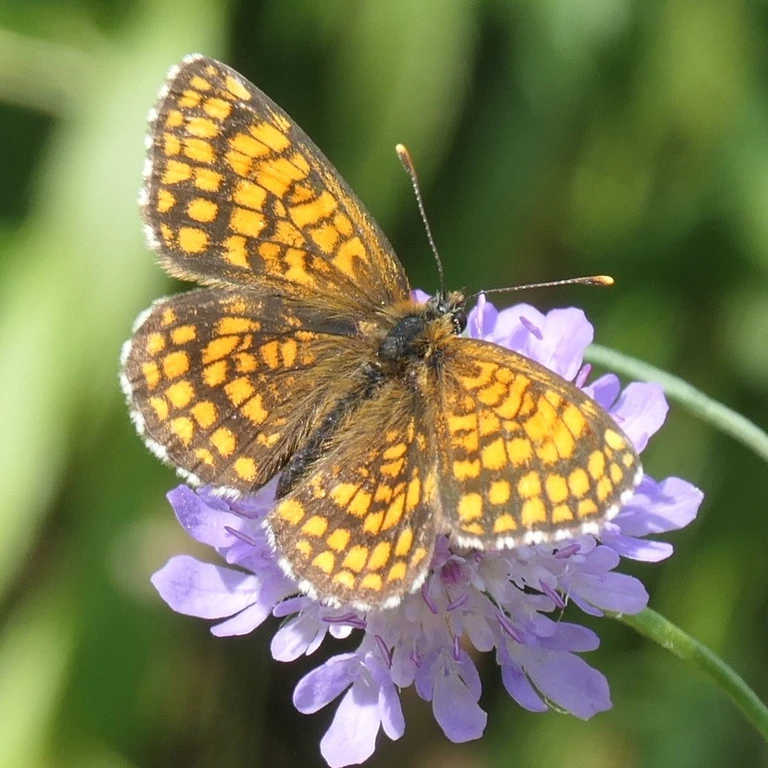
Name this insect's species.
Melitaea athalia
